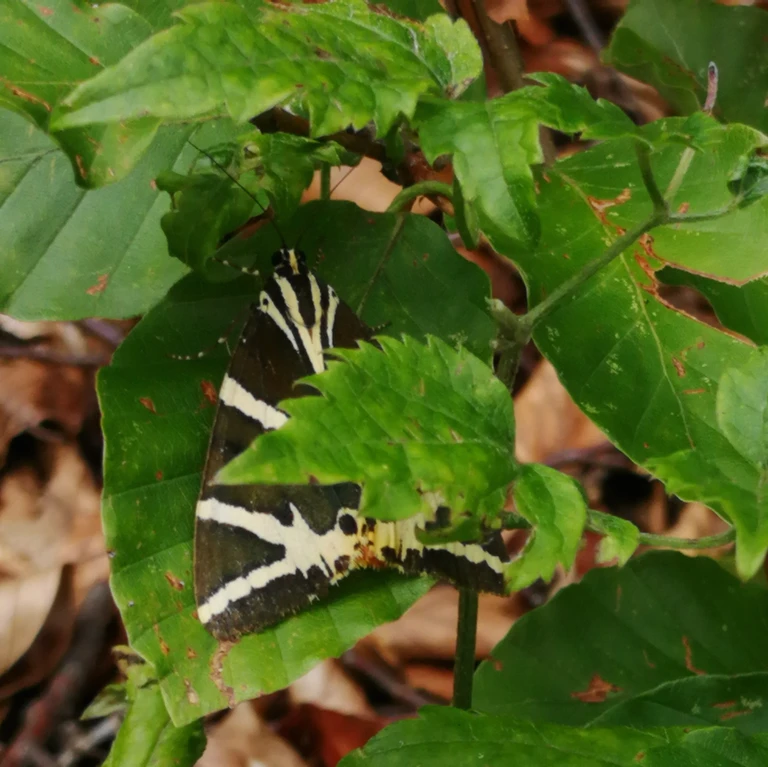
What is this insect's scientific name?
Euplagia quadripunctaria
